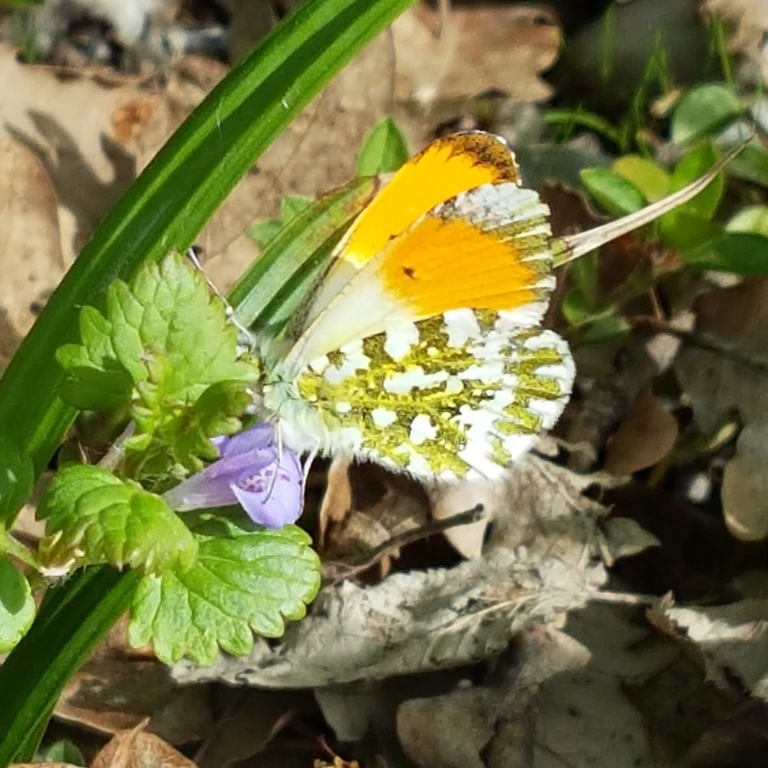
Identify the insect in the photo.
Anthocharis cardamines
